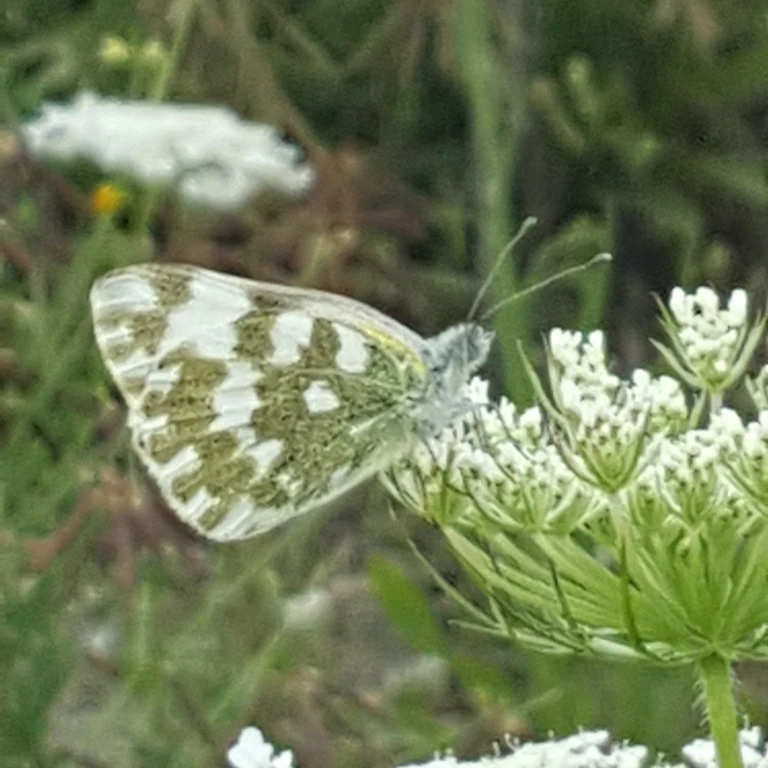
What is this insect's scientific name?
Pontia edusa
